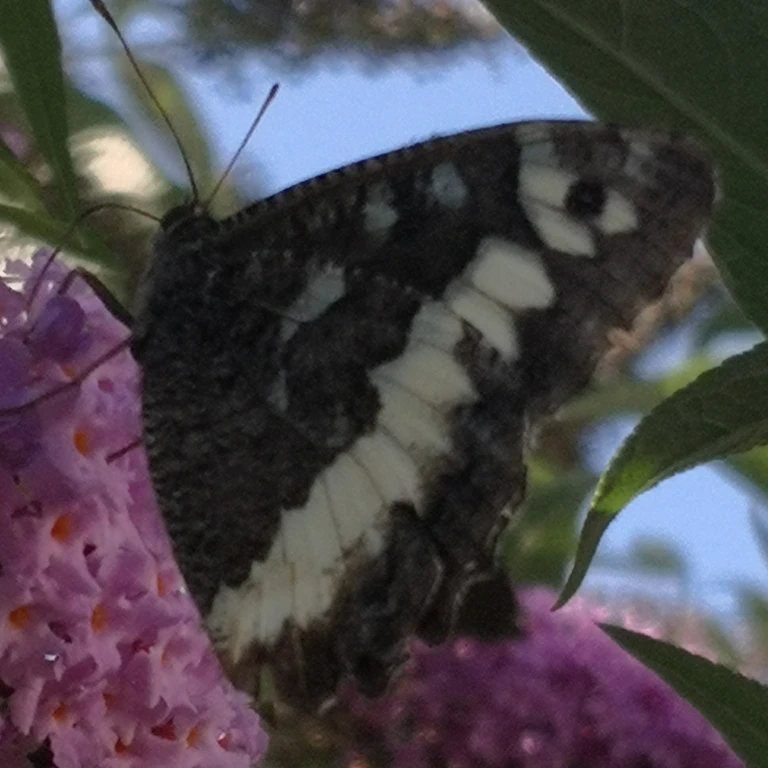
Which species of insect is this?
Brintesia circe
